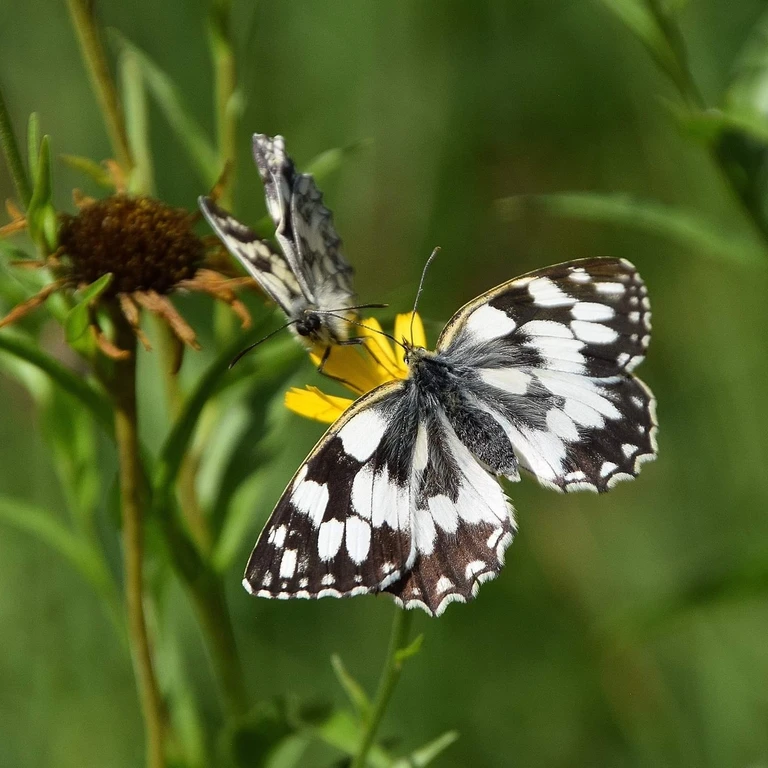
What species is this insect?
Melanargia galathea
